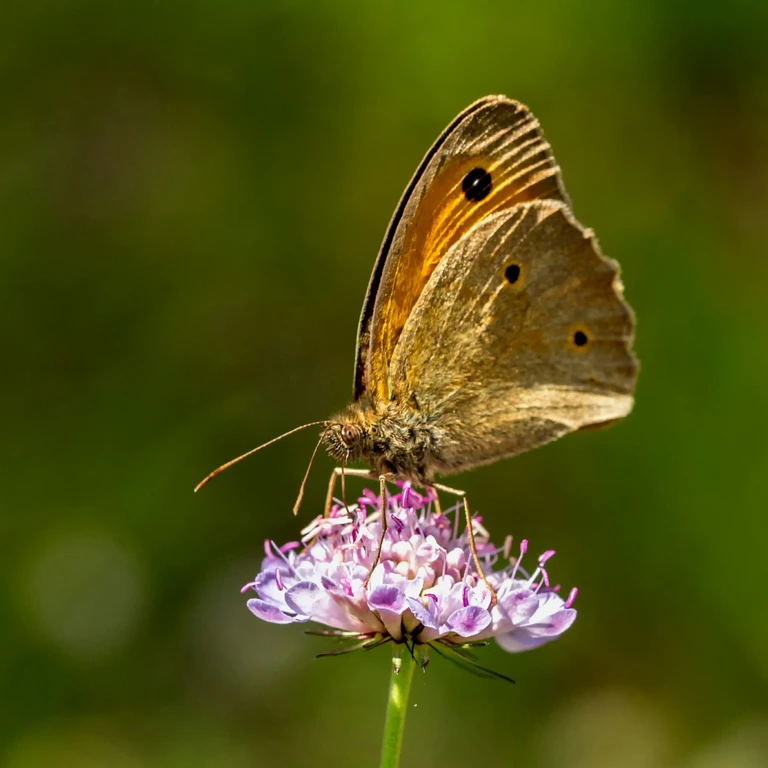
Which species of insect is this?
Maniola jurtina
